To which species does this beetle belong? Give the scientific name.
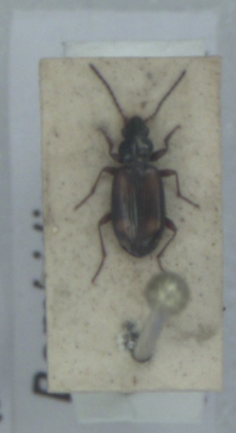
Bembidion saxatile
